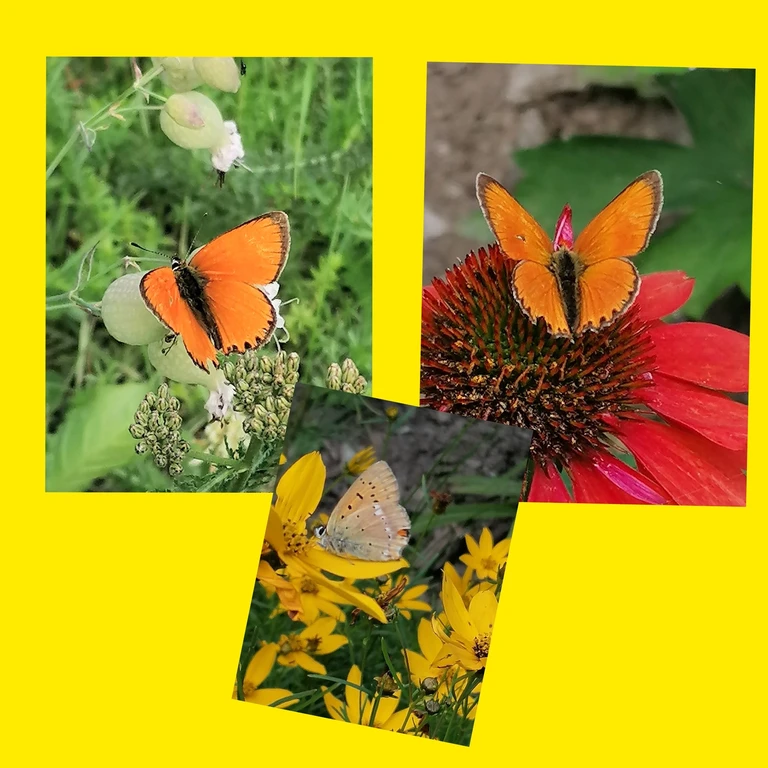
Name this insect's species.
Lycaena virgaureae
